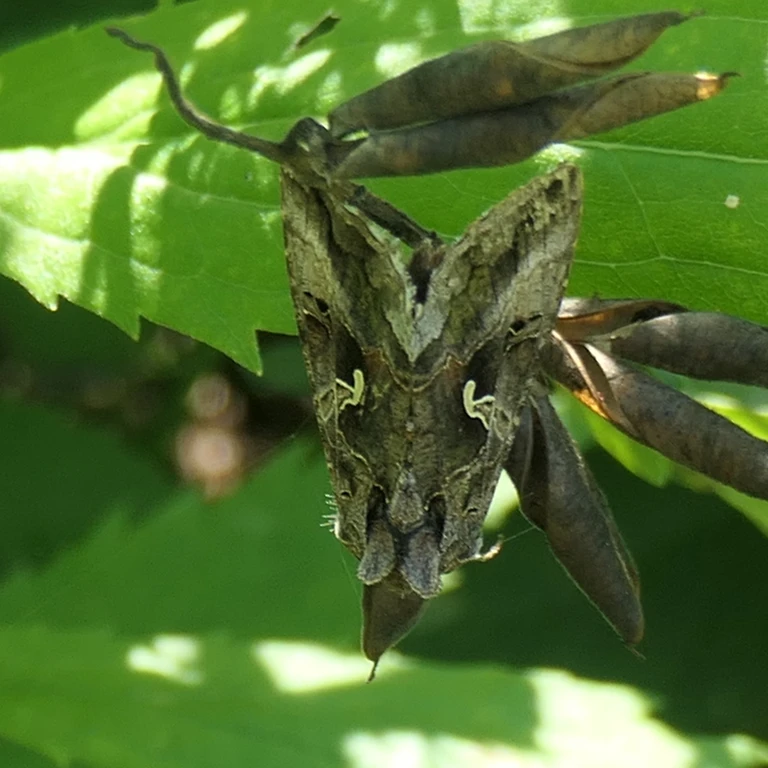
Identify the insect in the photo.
Autographa gamma
